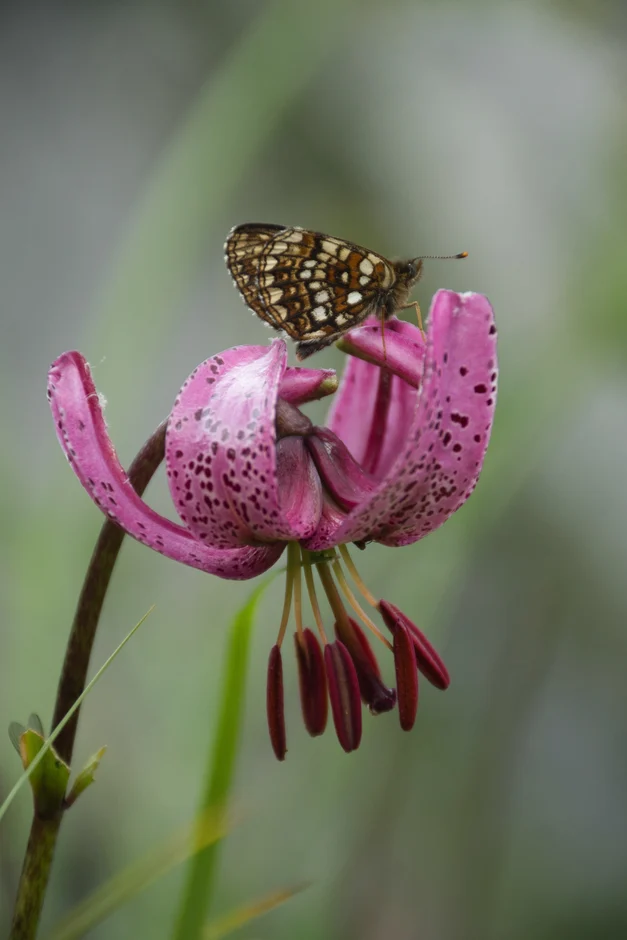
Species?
Melitaea diamina
